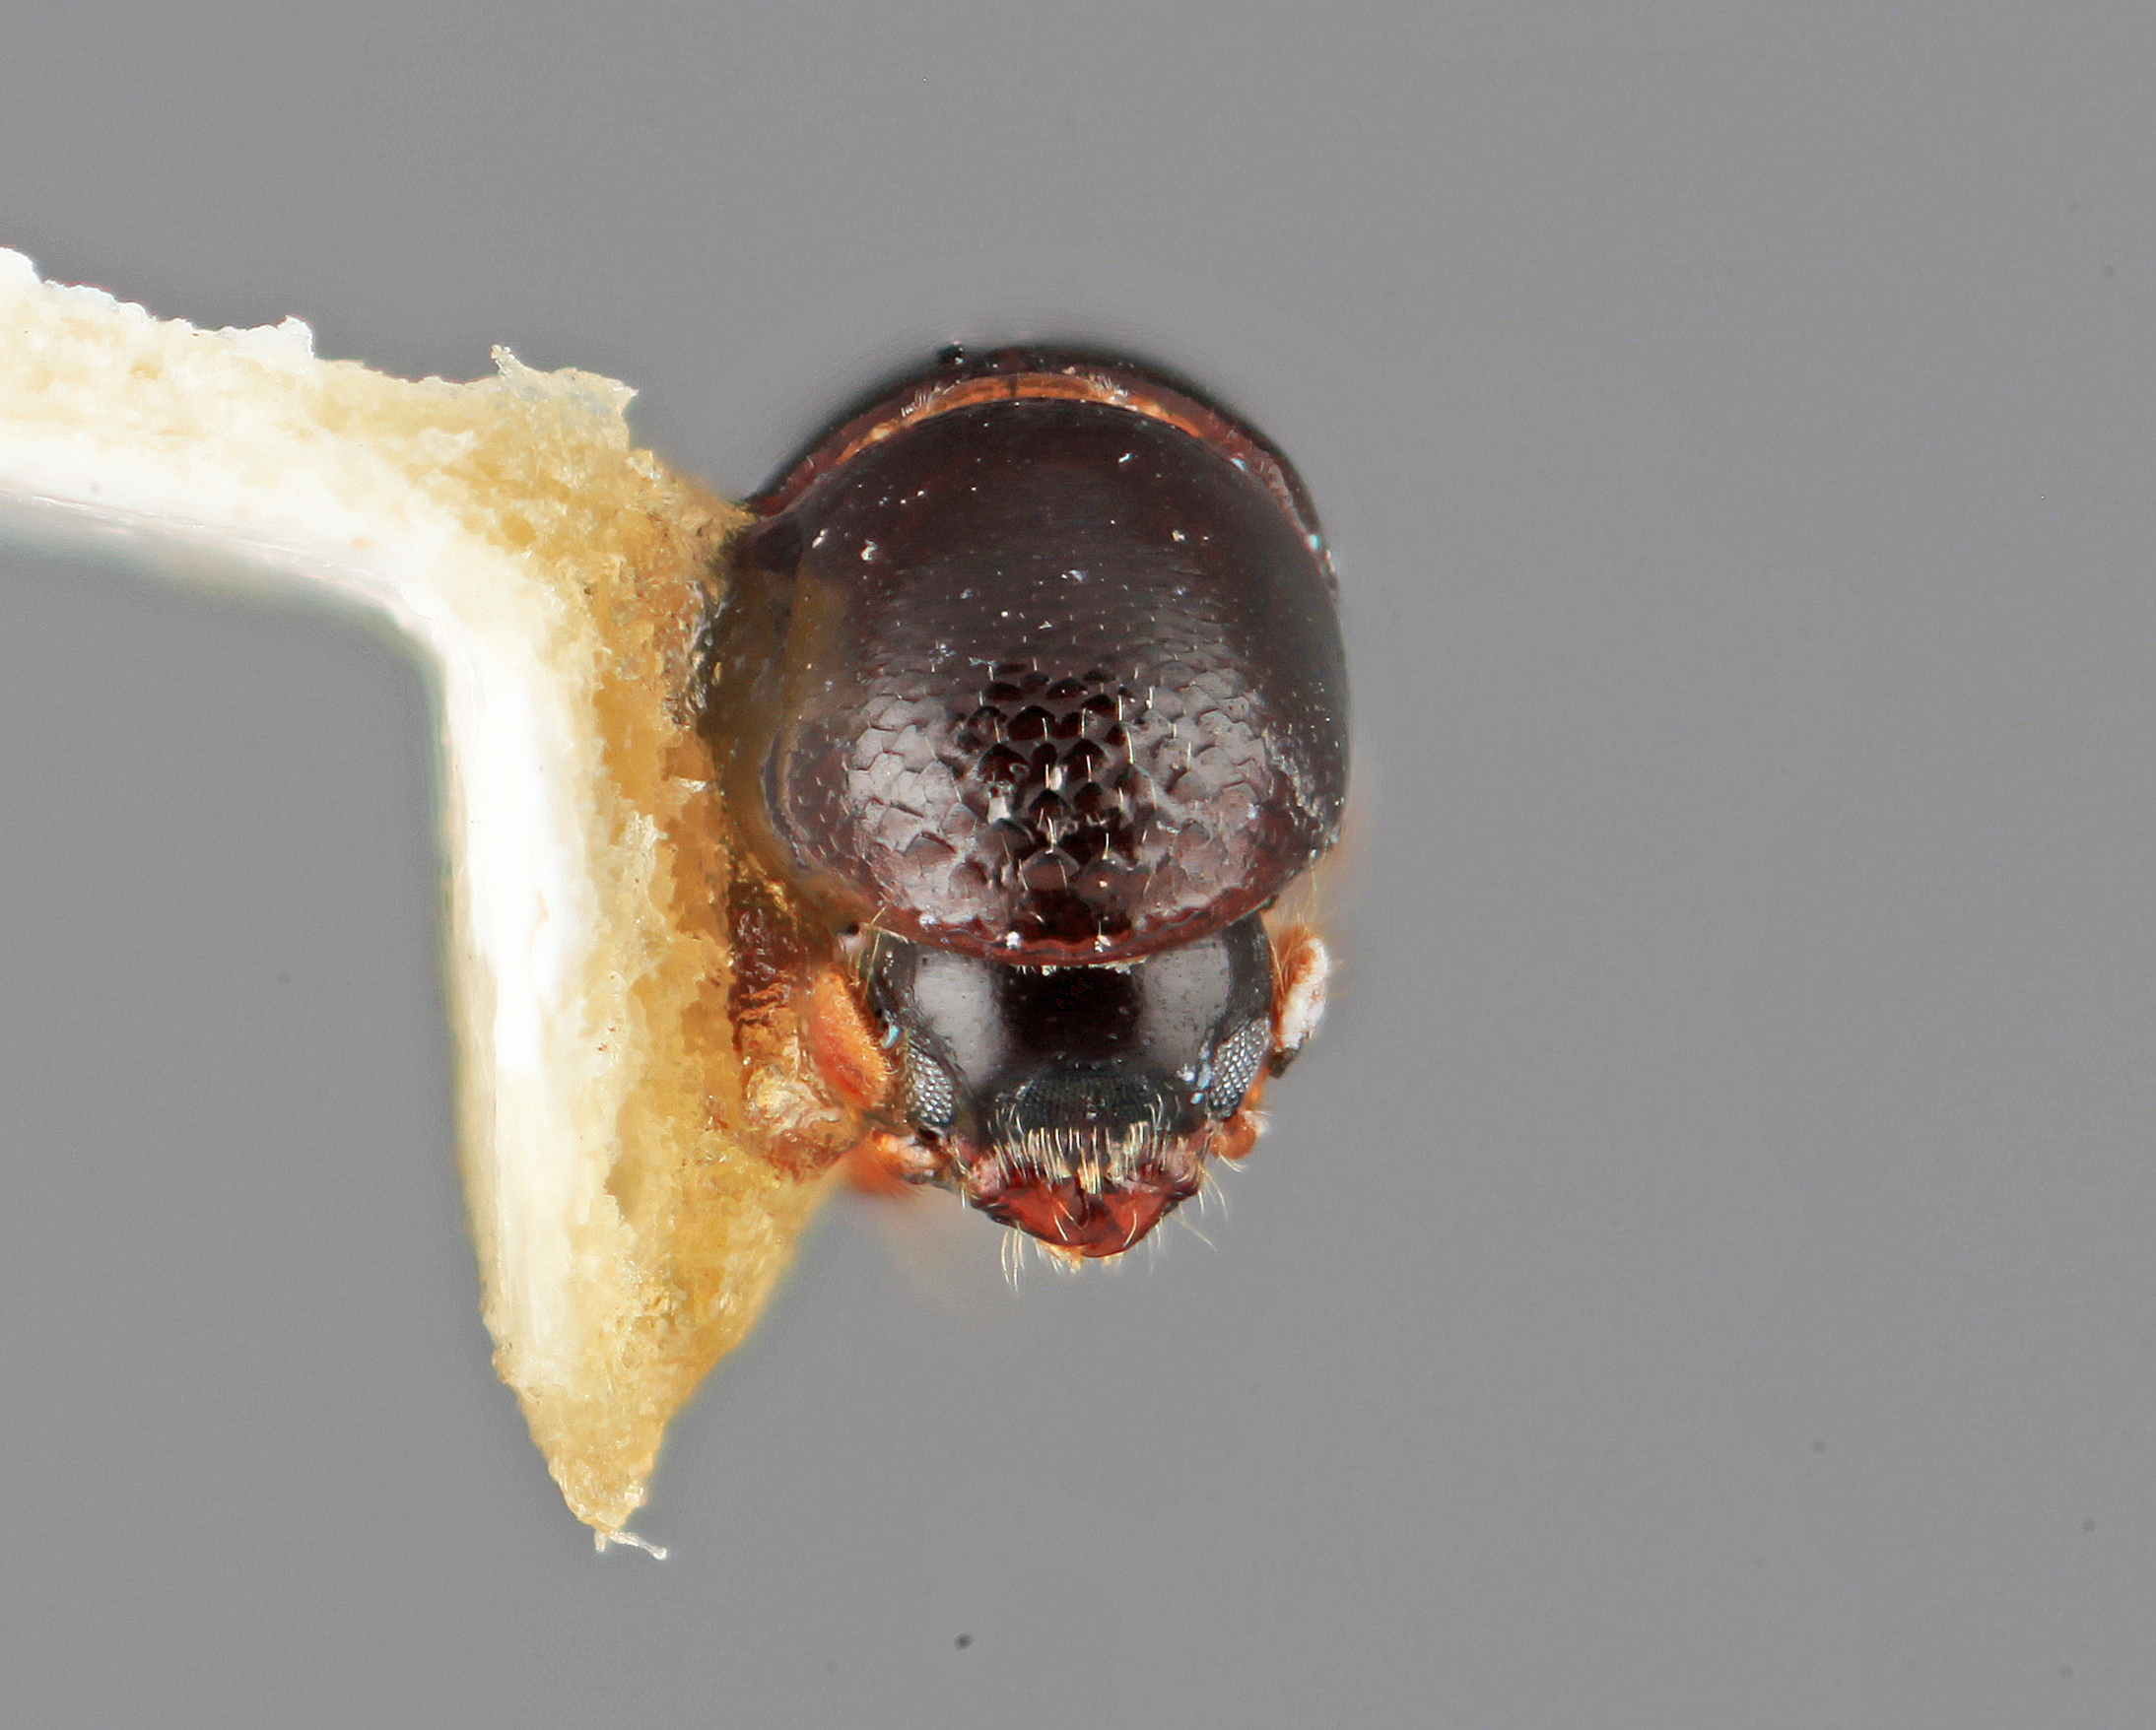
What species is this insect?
Tricolus scitulus
